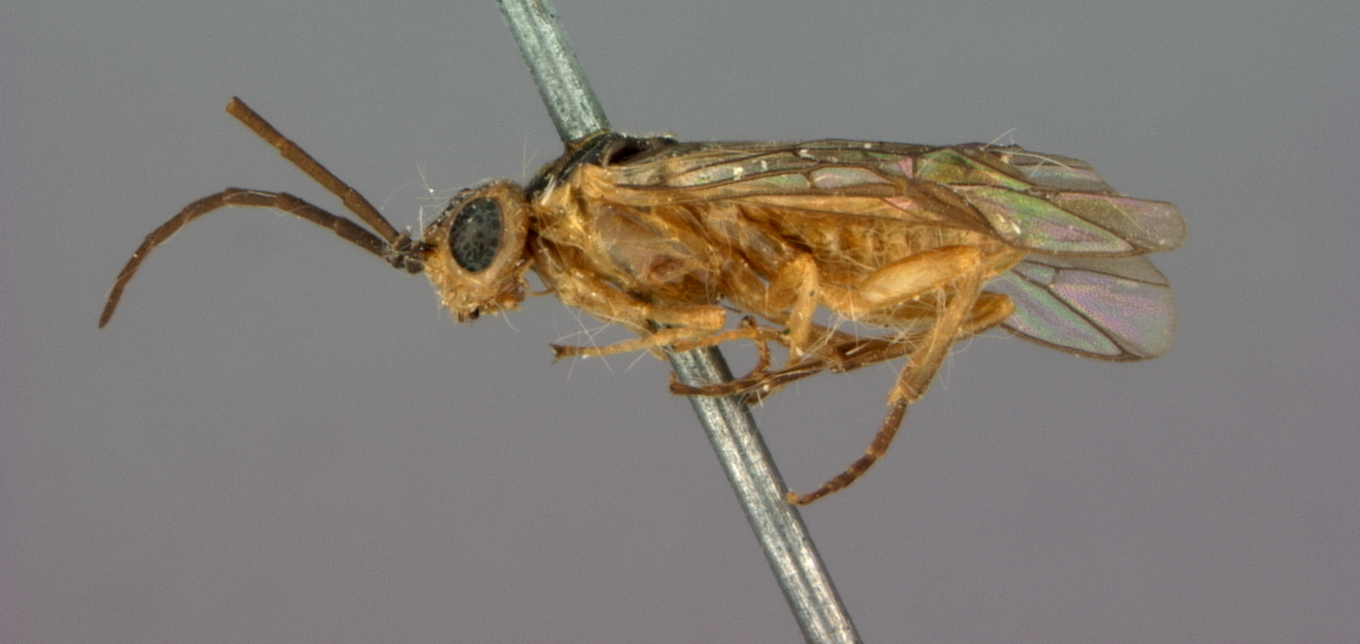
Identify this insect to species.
Pteronus oderatus
